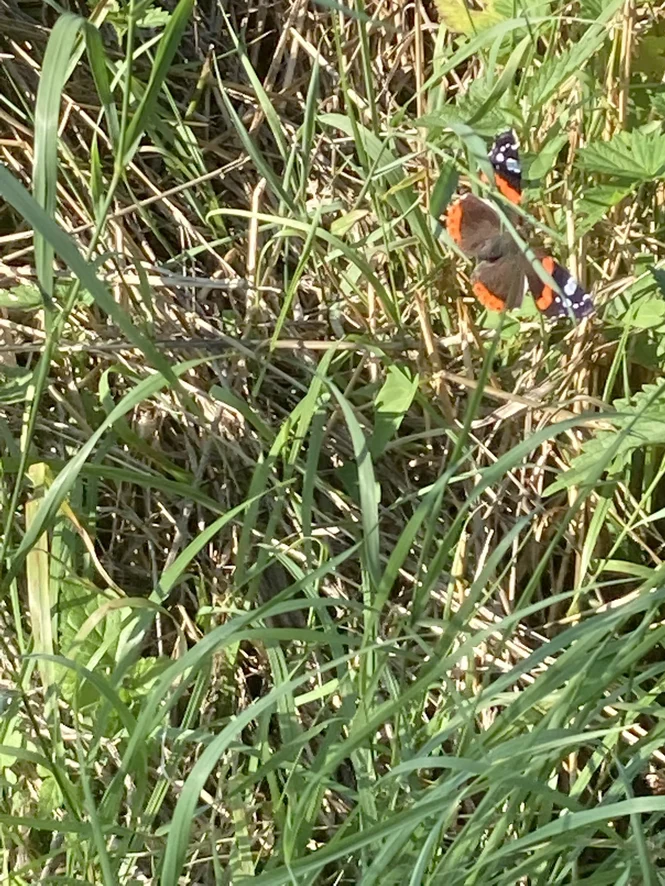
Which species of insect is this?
Vanessa atalanta
